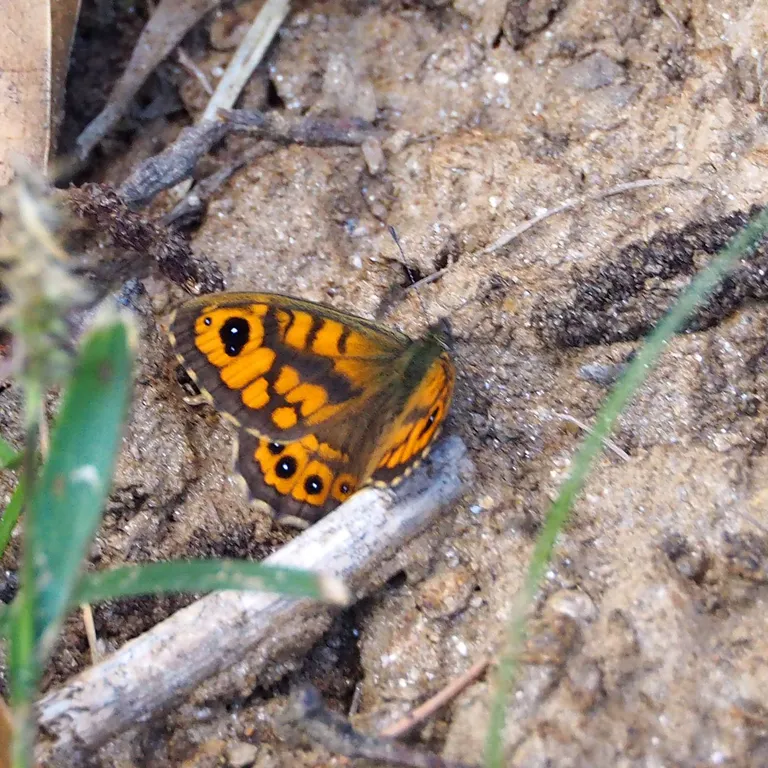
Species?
Lasiommata megera (also Pararge megera)
